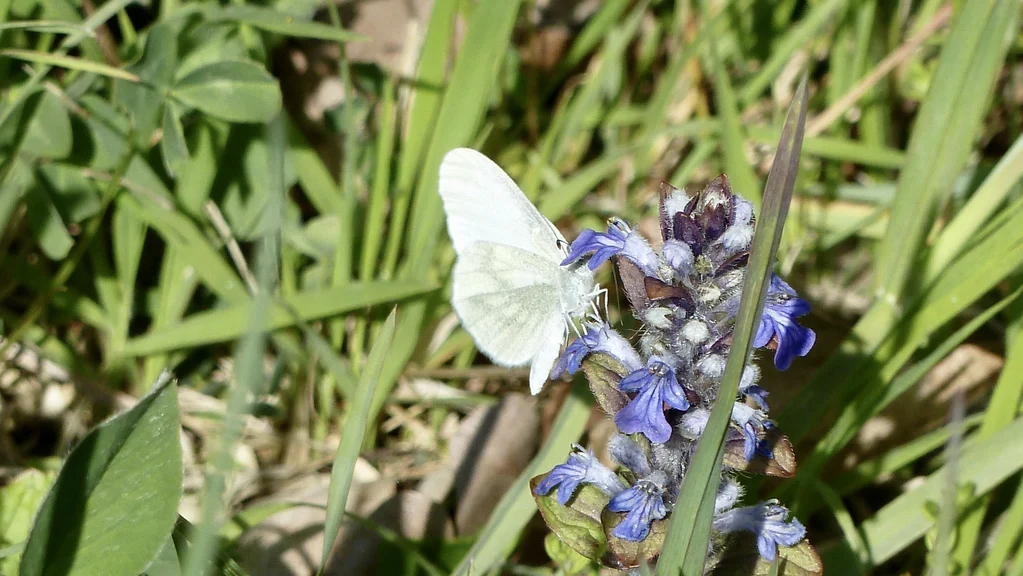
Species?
Leptidea sinapis/juvernica
